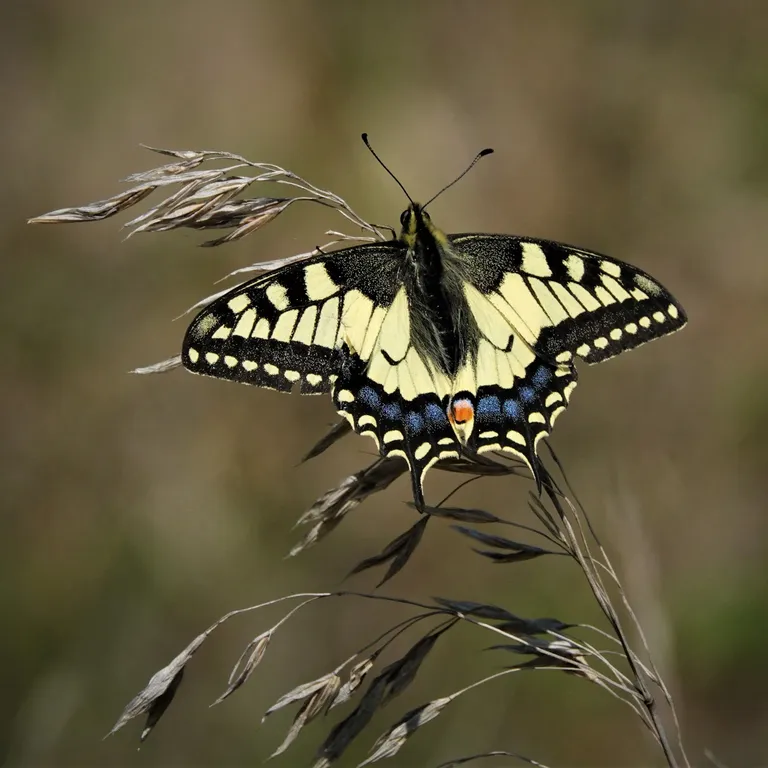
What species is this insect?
Papilio machaon
